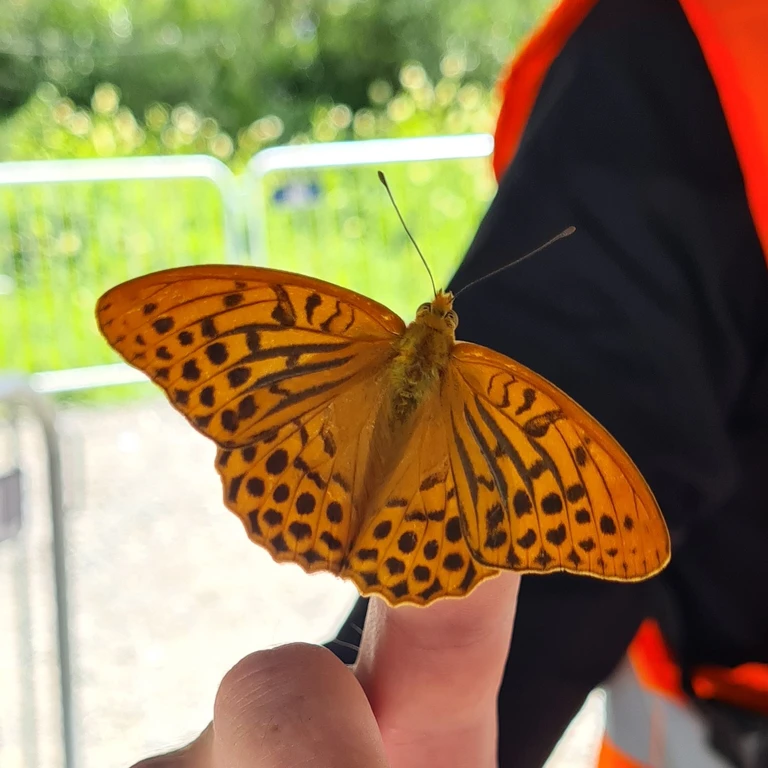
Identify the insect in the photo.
Argynnis paphia
